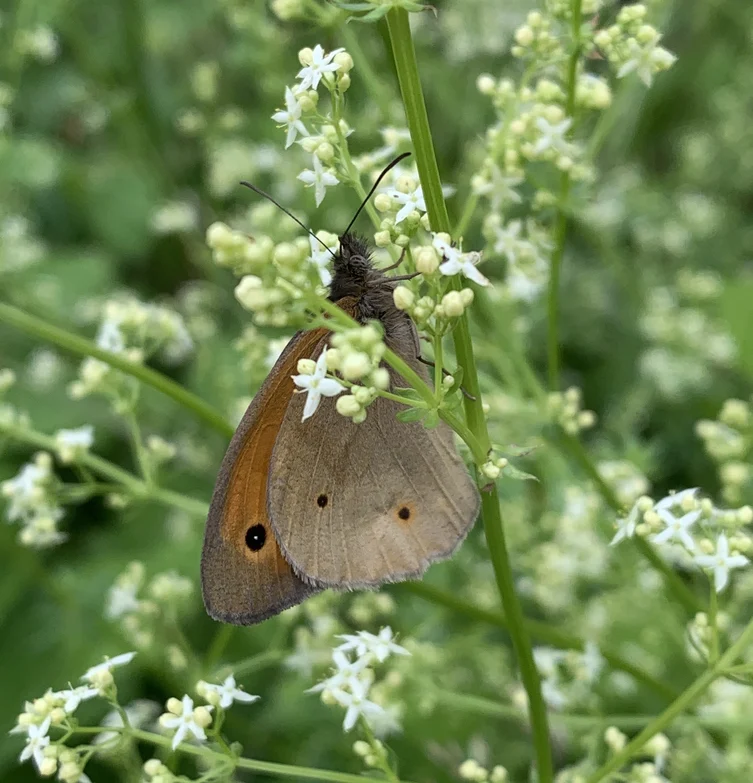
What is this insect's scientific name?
Maniola jurtina
